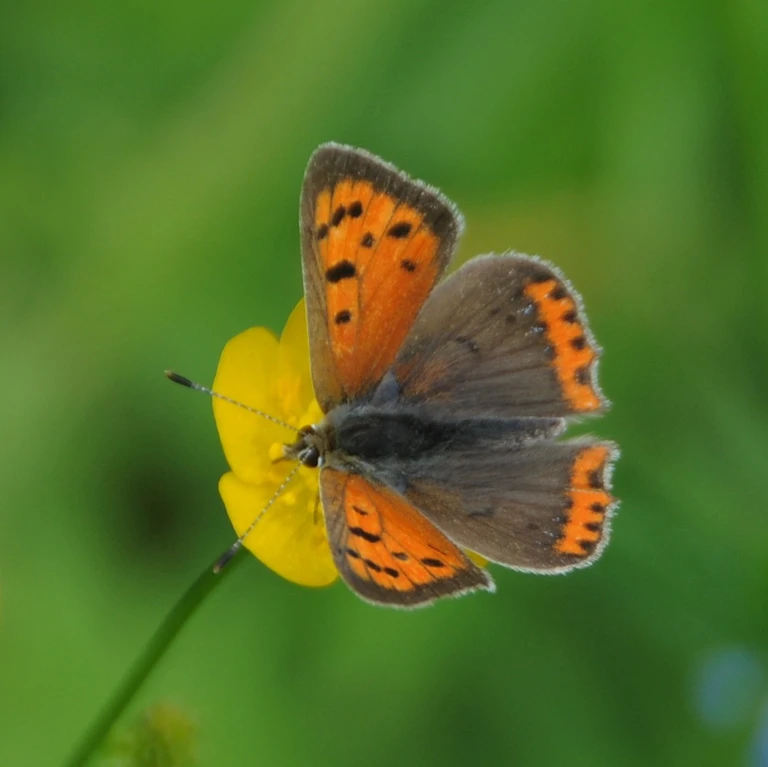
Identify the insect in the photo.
Lycaena phlaeas
